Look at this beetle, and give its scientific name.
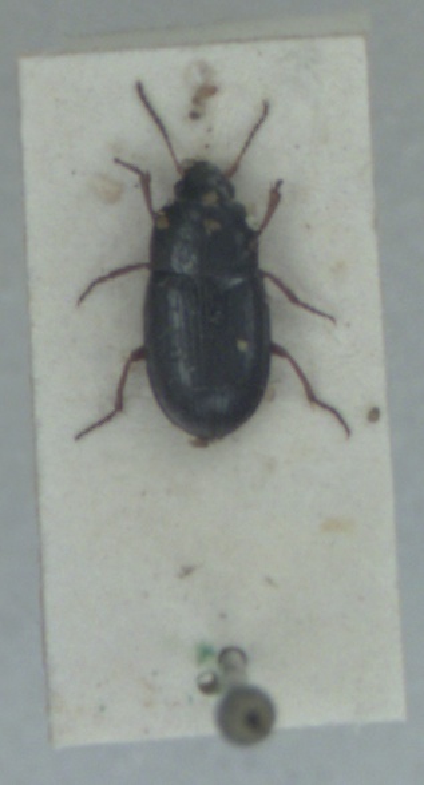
Amara lucida
